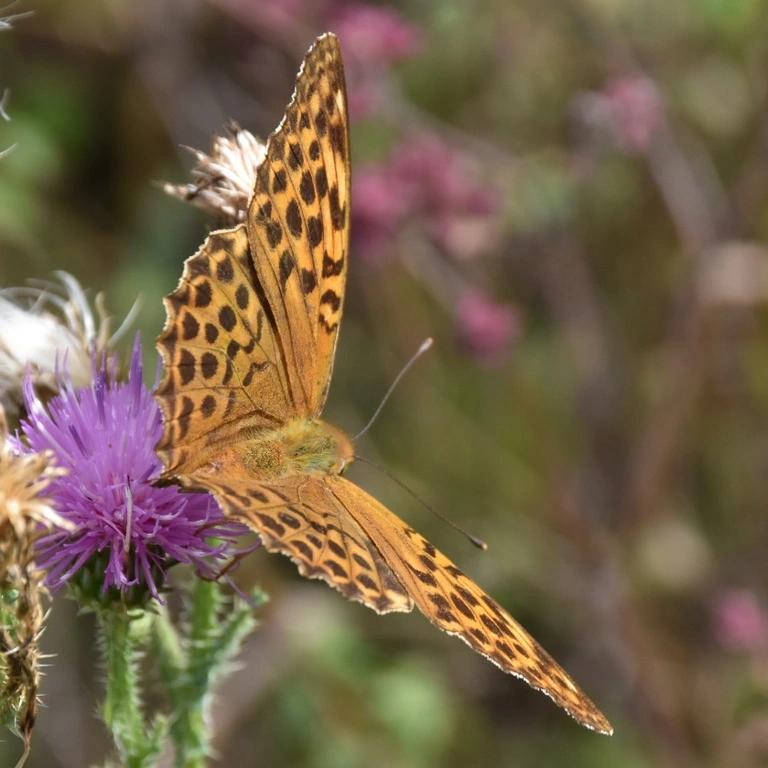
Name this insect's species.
Argynnis paphia
